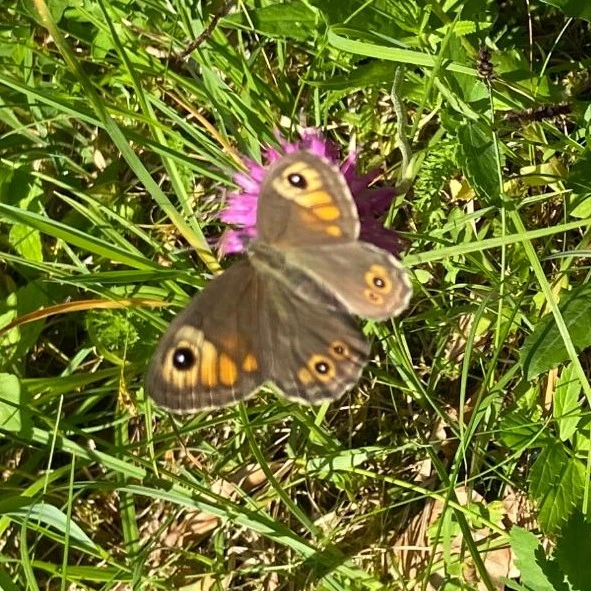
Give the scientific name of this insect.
Lasiommata maera (also Pararge maera)
